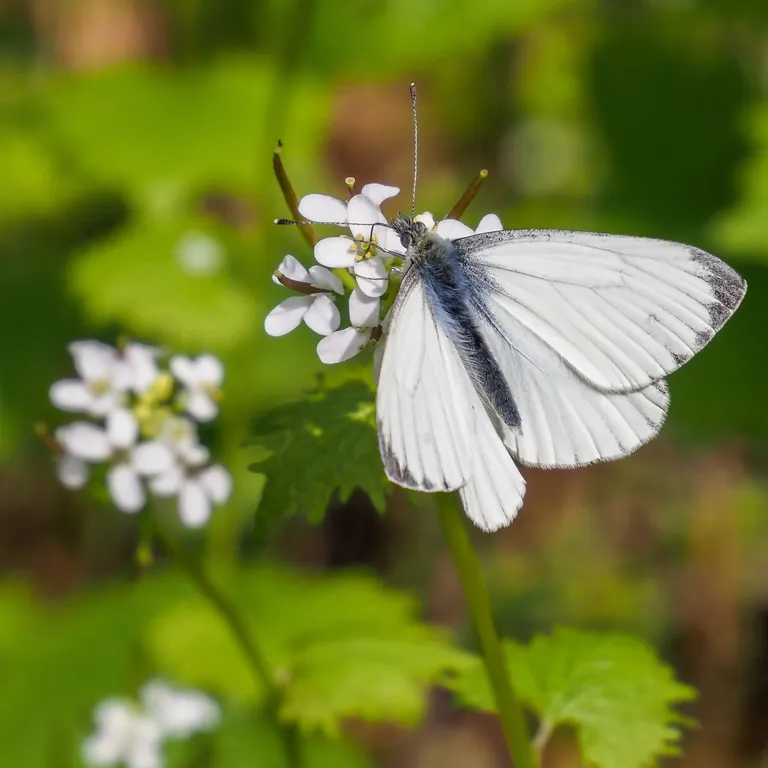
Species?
Pieris napi
